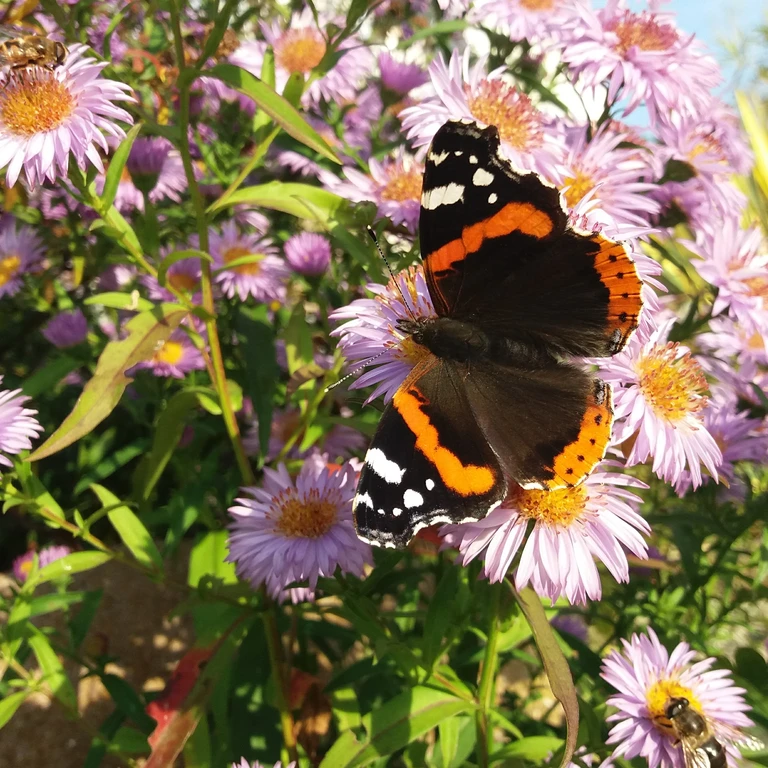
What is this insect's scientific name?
Vanessa atalanta
